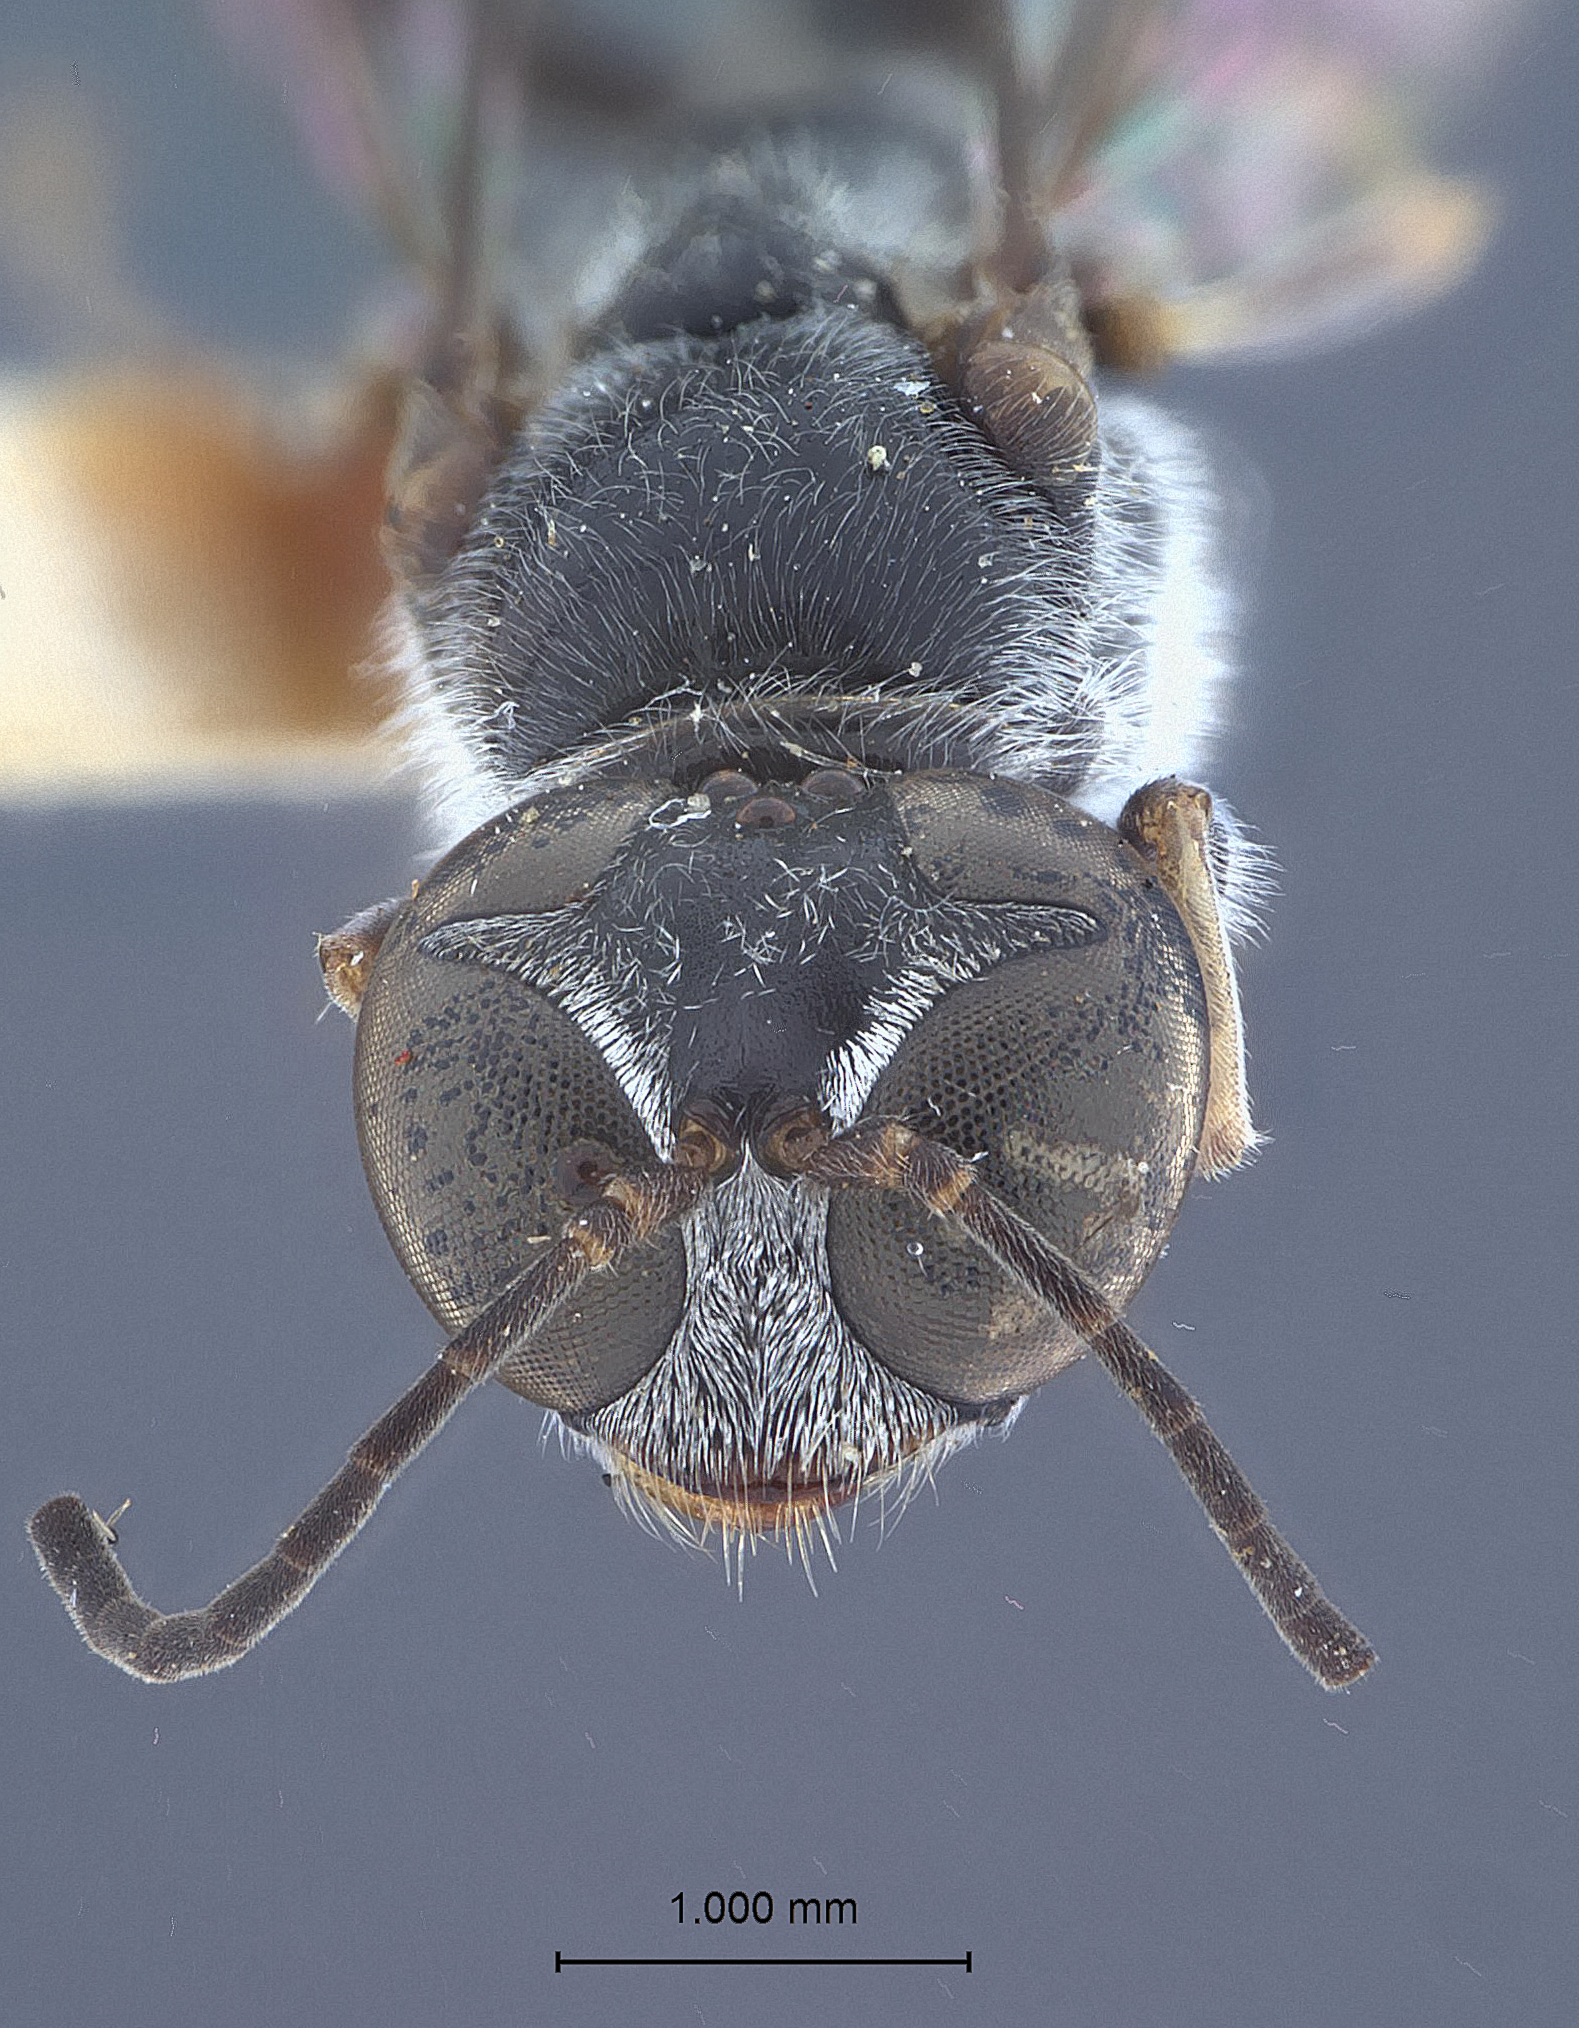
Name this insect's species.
Trypoxylon sarum
